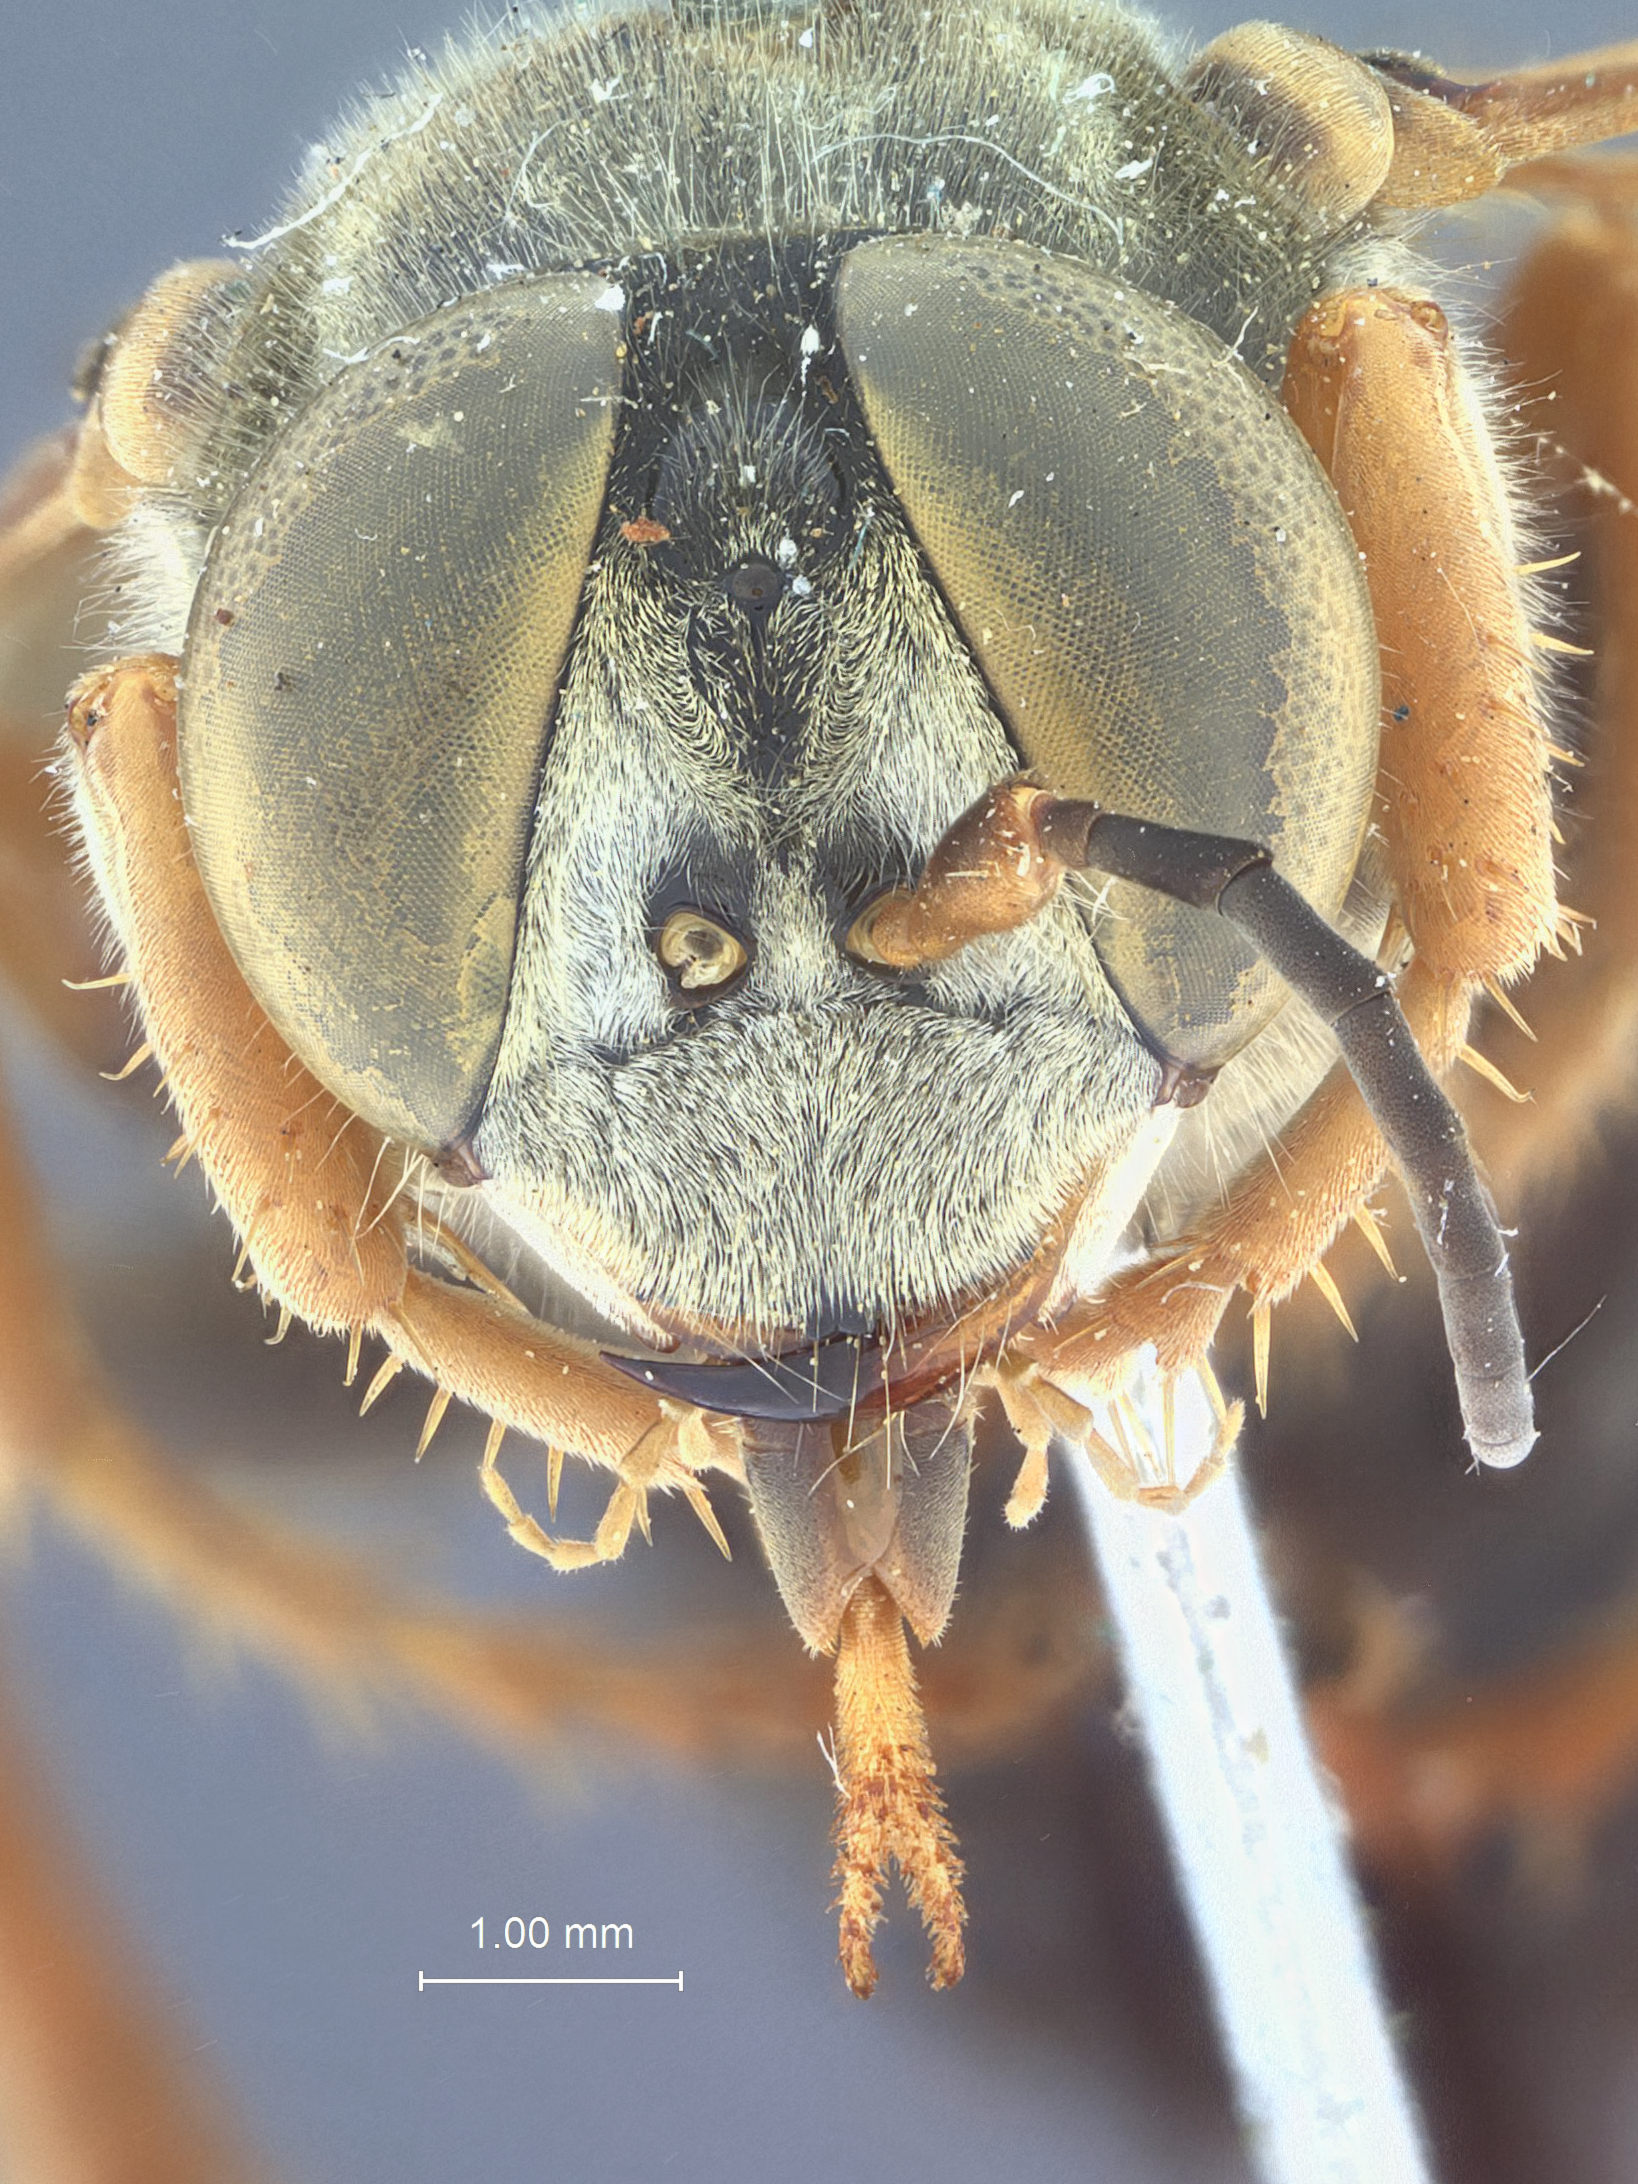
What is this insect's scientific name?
Tachytes duplicatus
